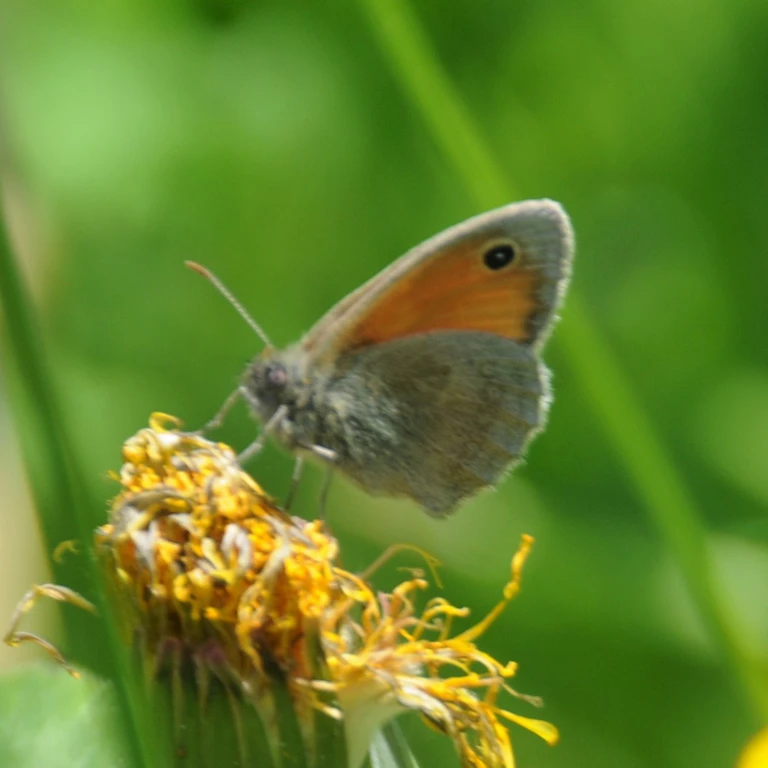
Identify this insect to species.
Coenonympha pamphilus
